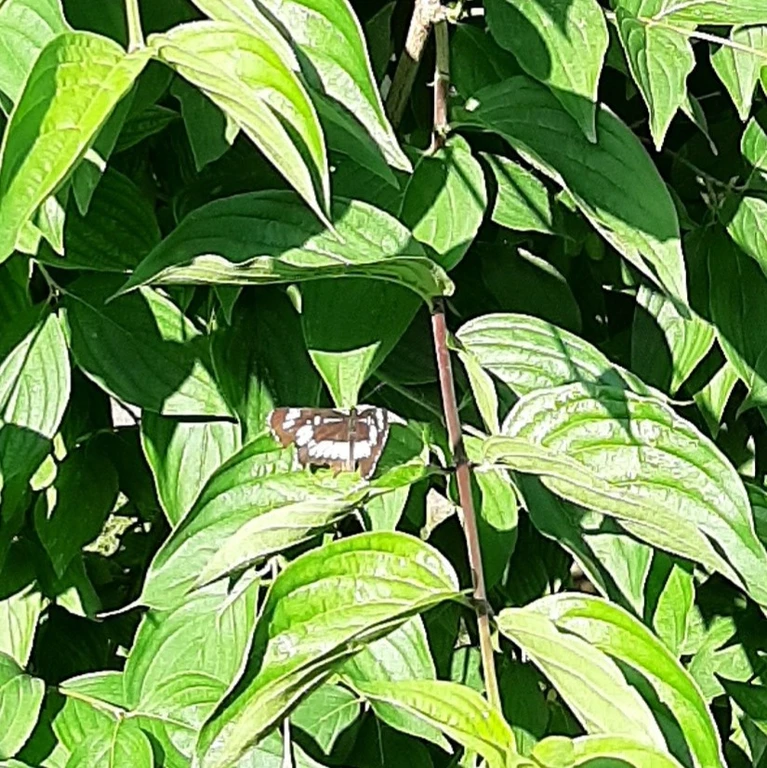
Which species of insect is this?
Neptis rivularis
